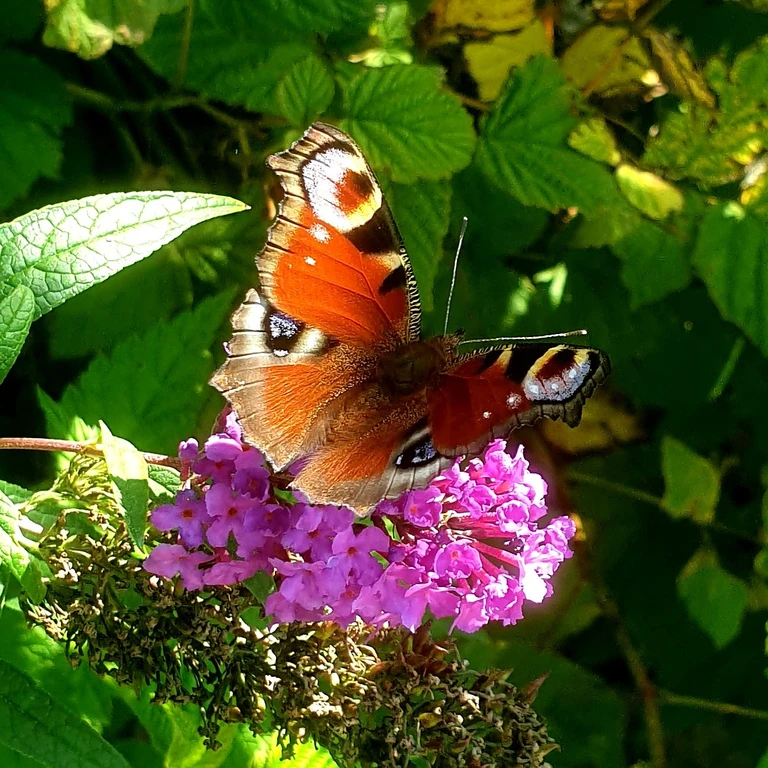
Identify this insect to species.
Aglais io
